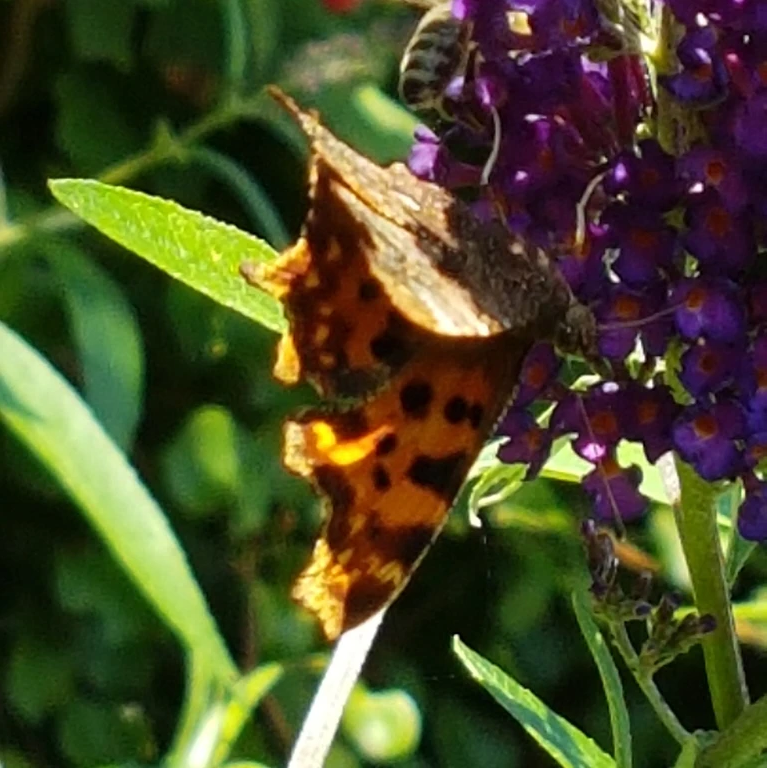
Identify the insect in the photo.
Polygonia c-album
